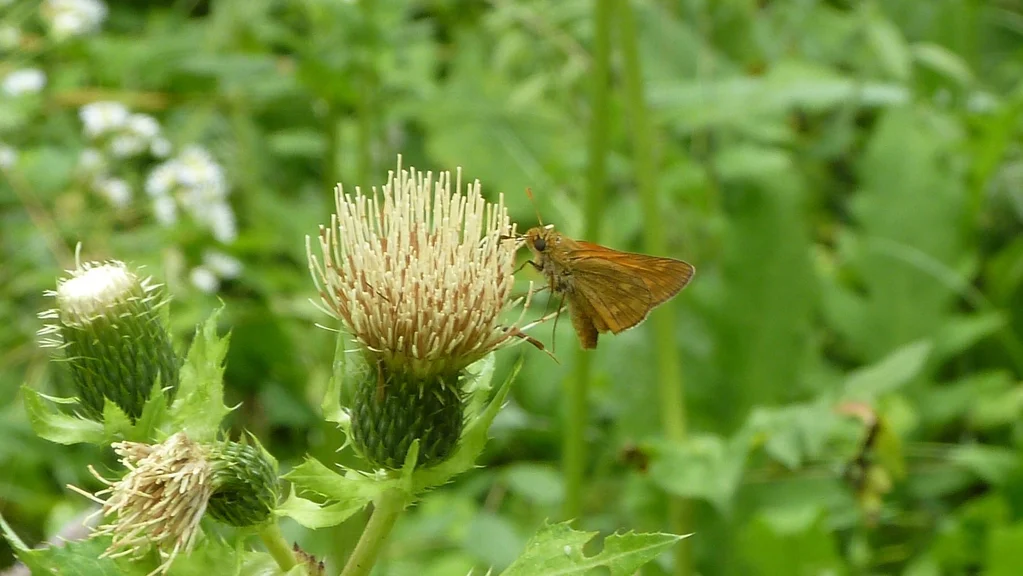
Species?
Ochlodes sylvanus (also Ochlodes venata)
